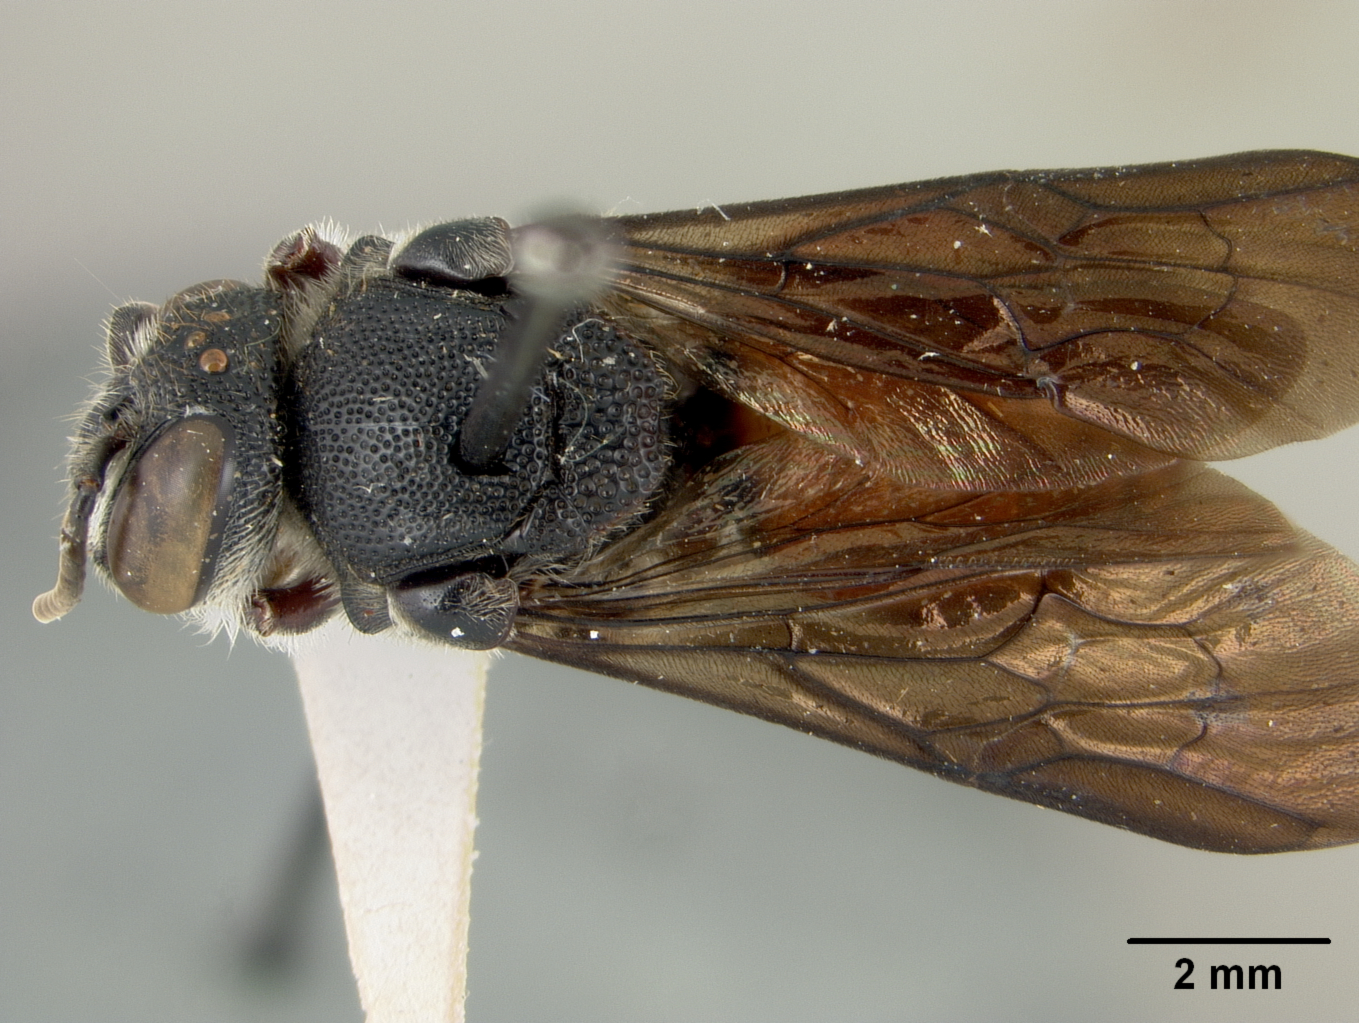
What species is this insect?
Parevaspis bakeri
